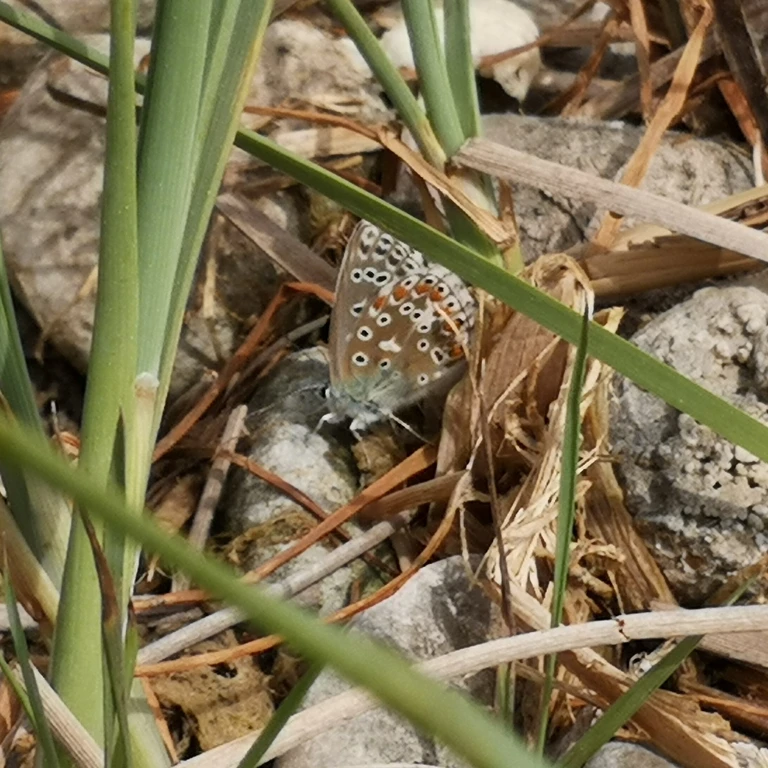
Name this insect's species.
Lysandra bellargus
